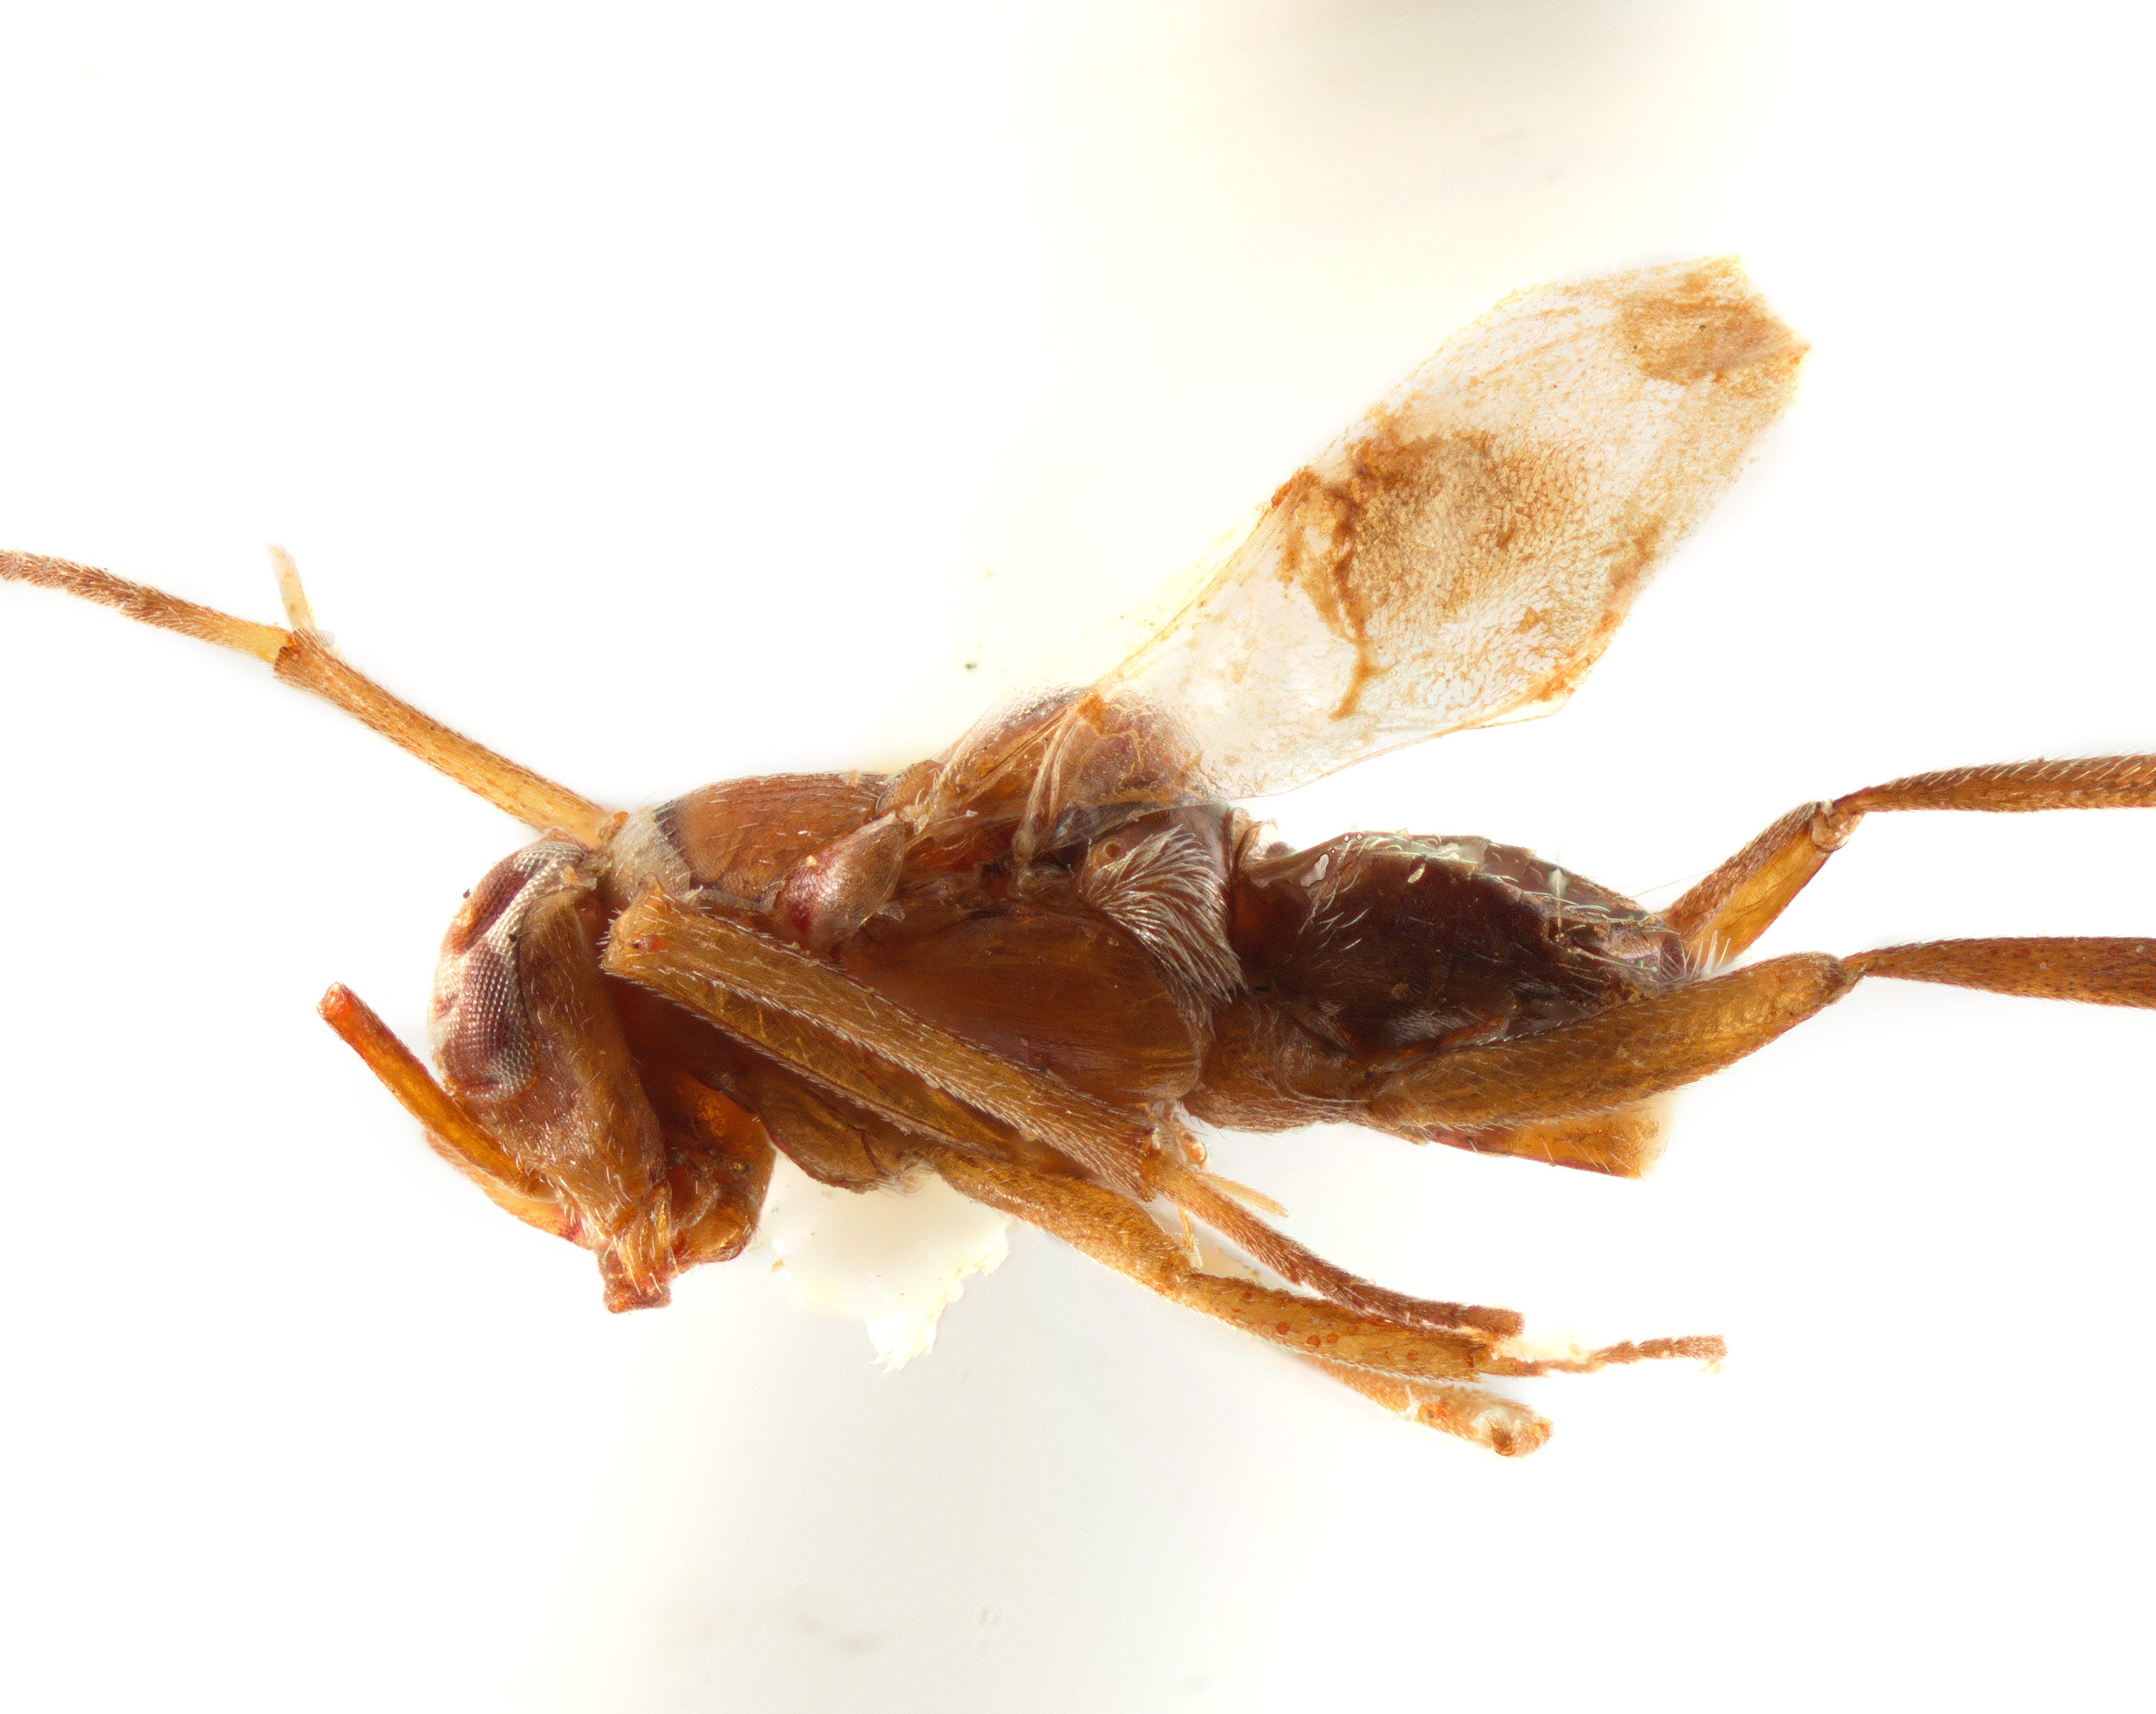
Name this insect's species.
Isodromus atriventris
